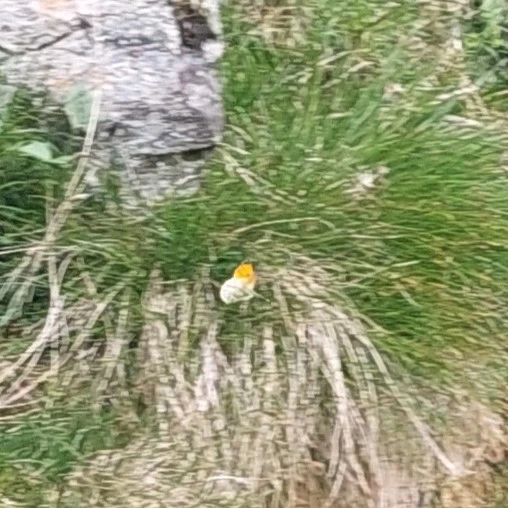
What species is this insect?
Anthocharis cardamines
